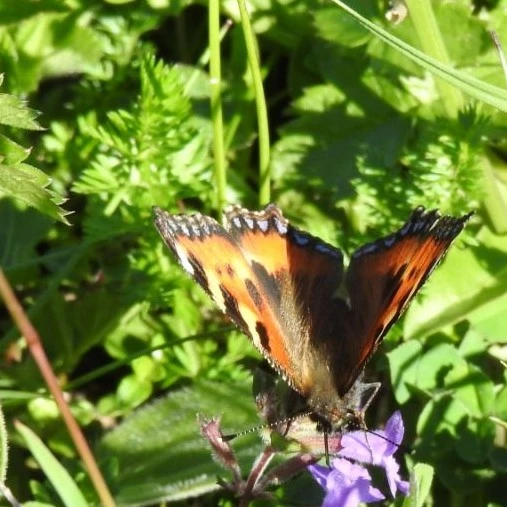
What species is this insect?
Aglais urticae
